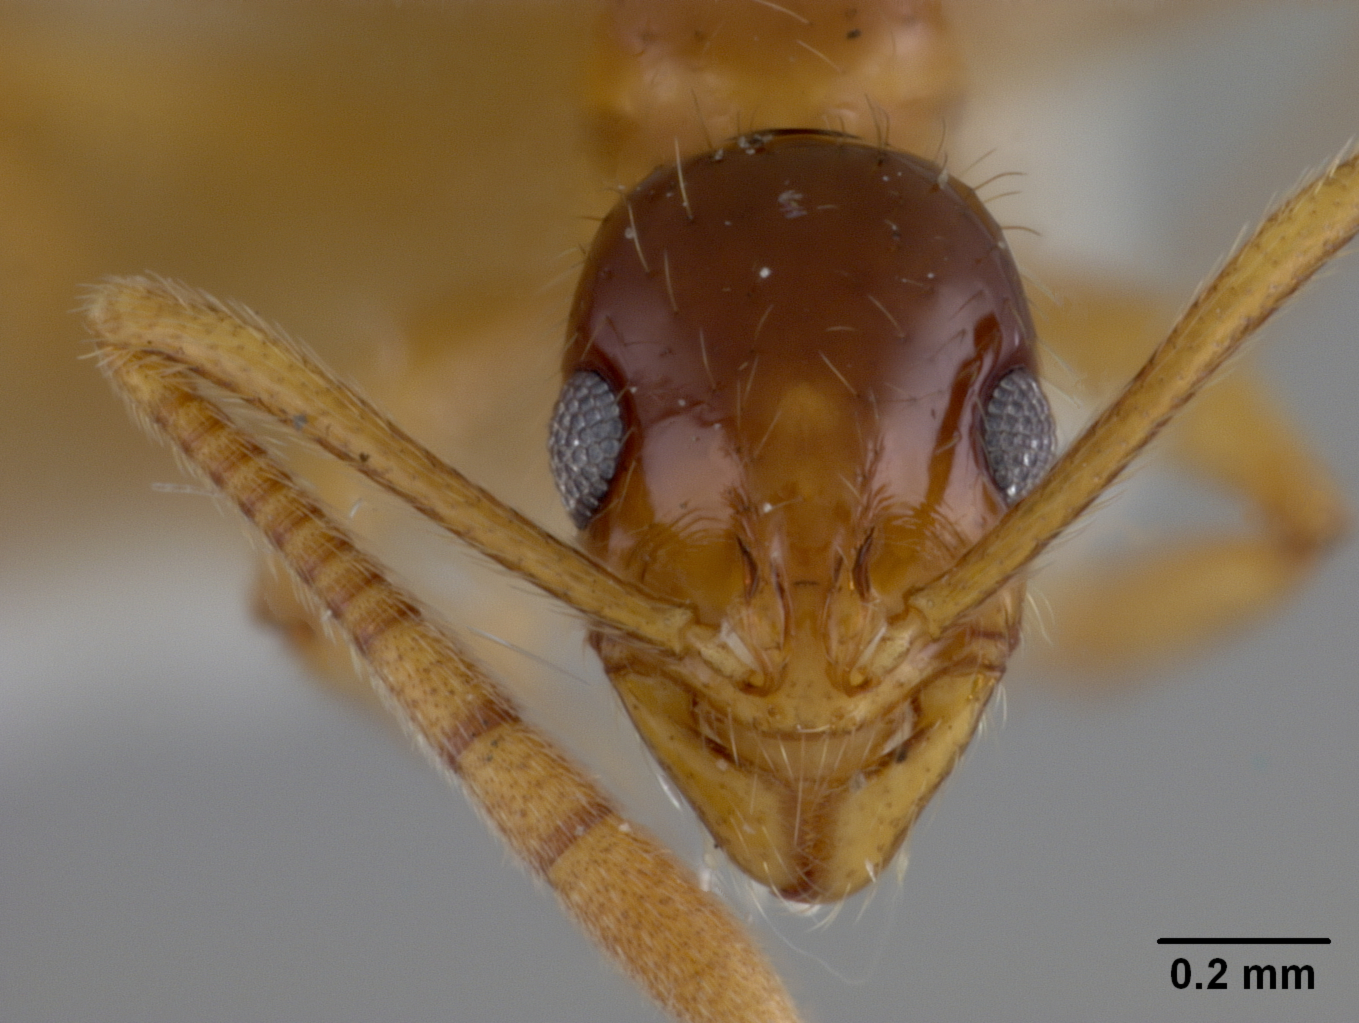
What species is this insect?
Megalomyrmex wheeleri
